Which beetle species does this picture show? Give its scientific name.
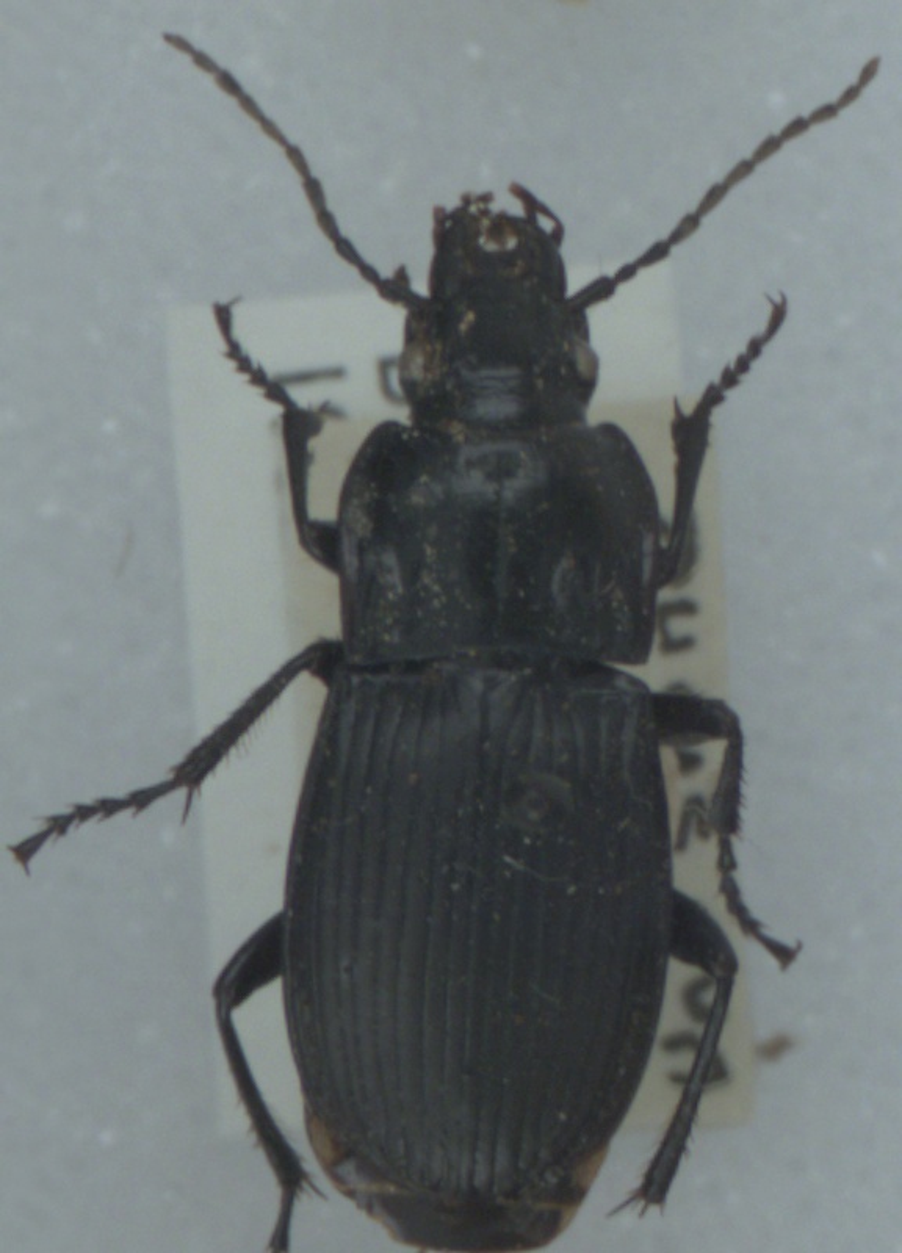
Abax parallelepipedus
